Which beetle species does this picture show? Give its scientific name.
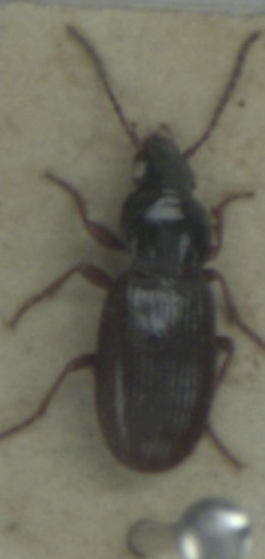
Pterostichus strenuus
